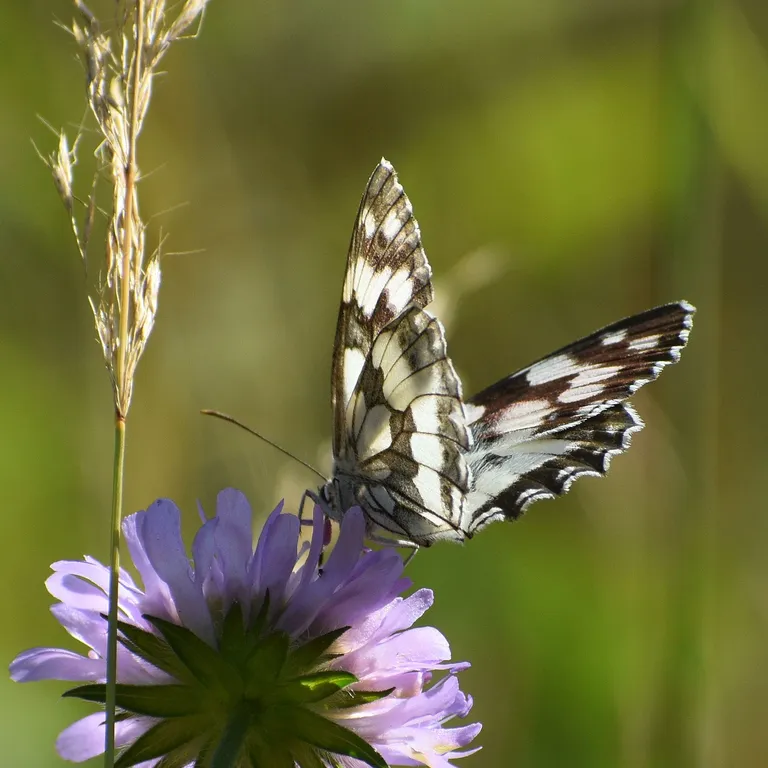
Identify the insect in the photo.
Melanargia galathea
